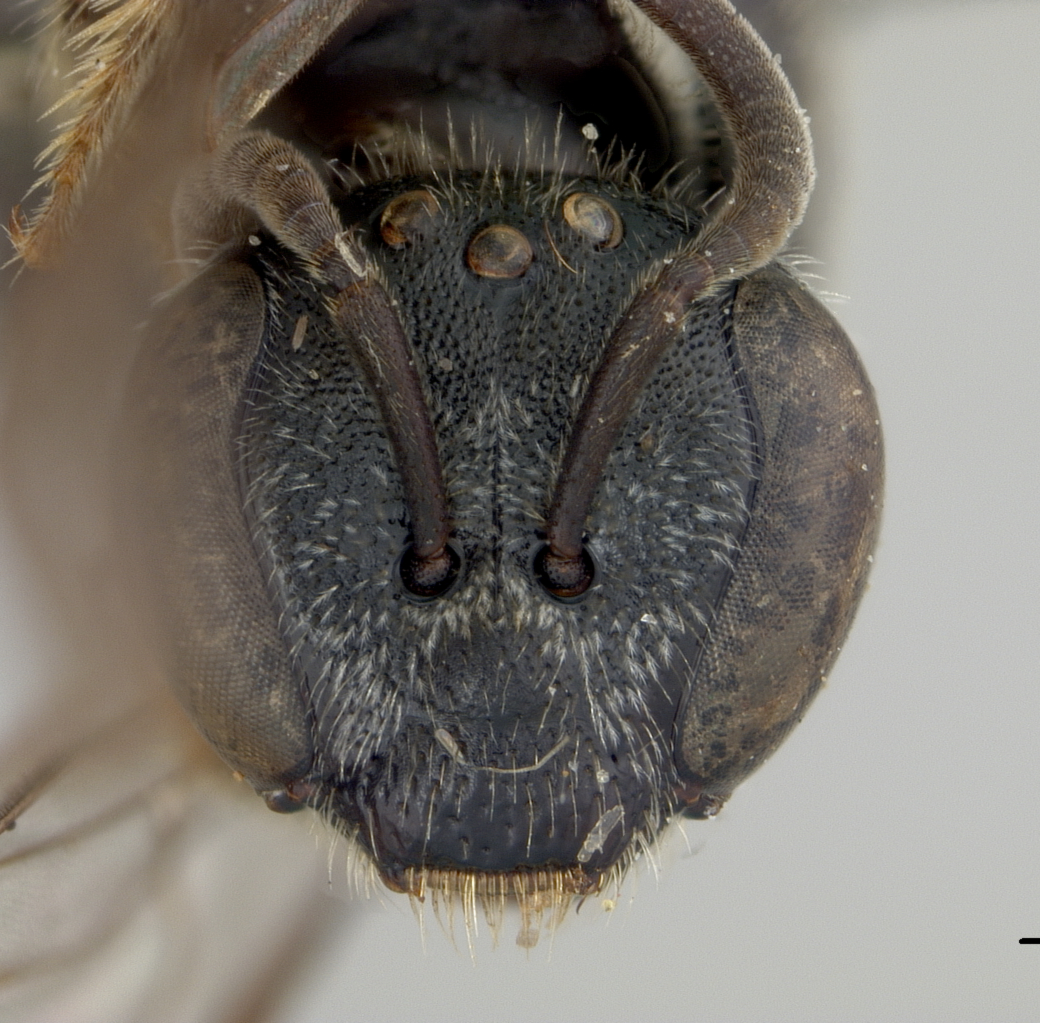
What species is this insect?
Halictus davaonis
